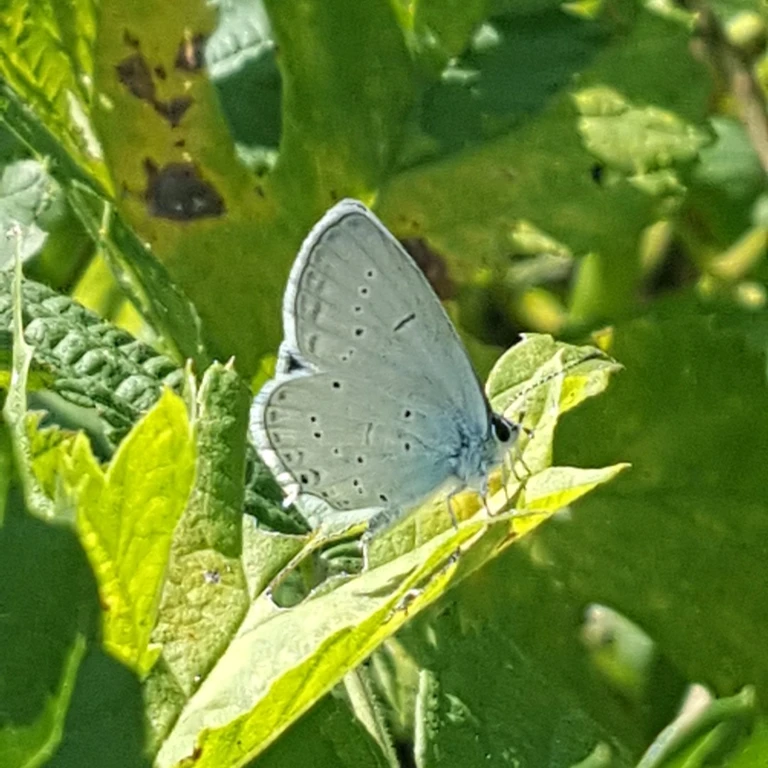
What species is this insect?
Cupido decolorata (also Elkalyce decolorata)
